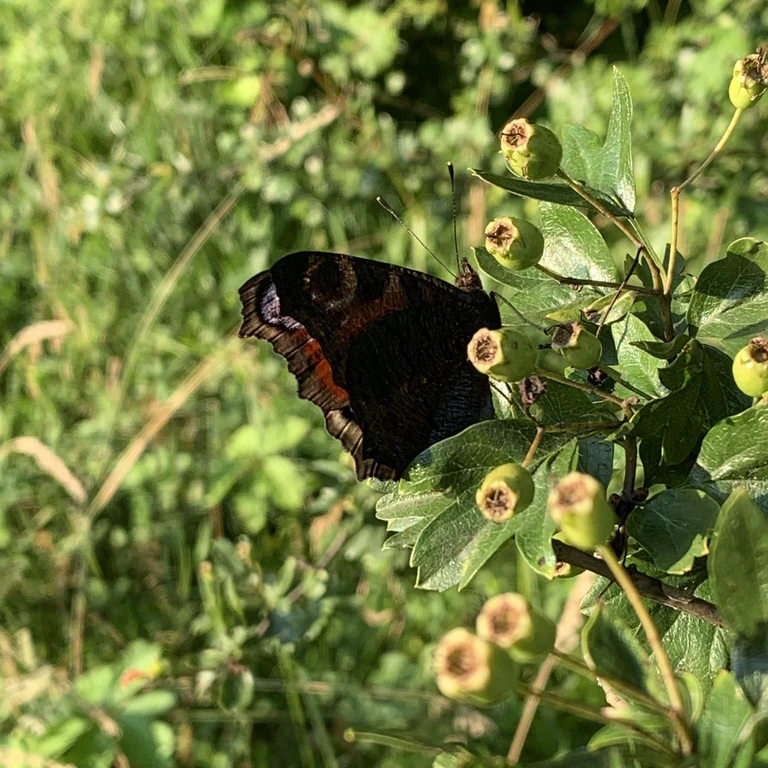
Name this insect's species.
Aglais io
